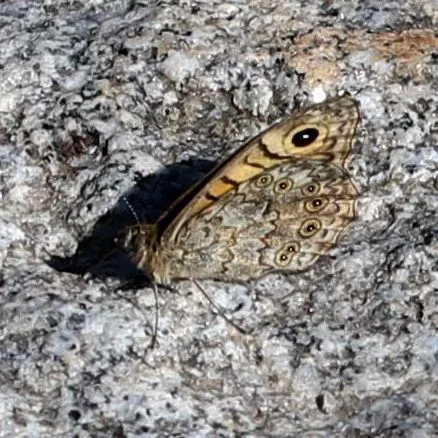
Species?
Lasiommata megera (also Pararge megera)
